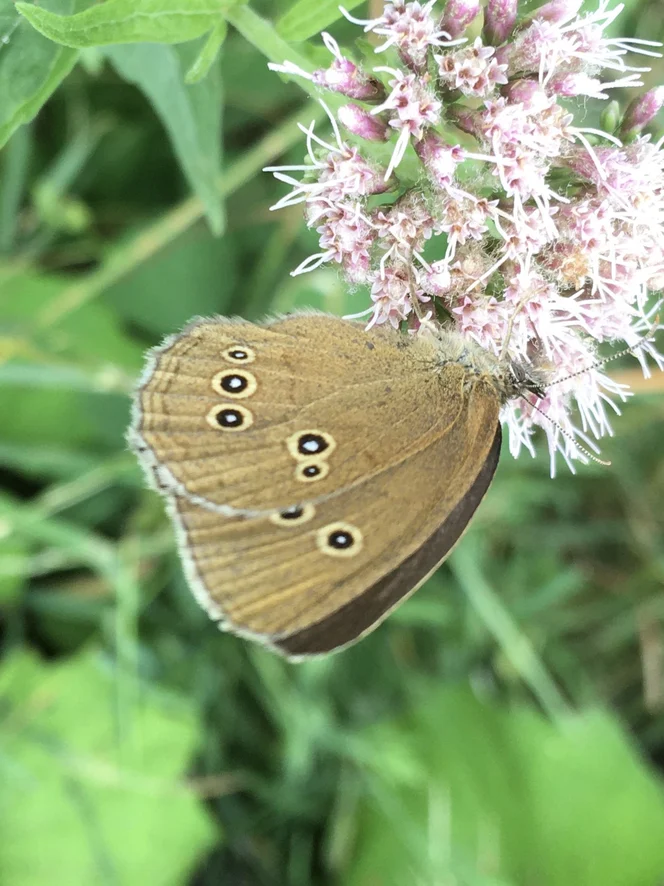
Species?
Aphantopus hyperantus
